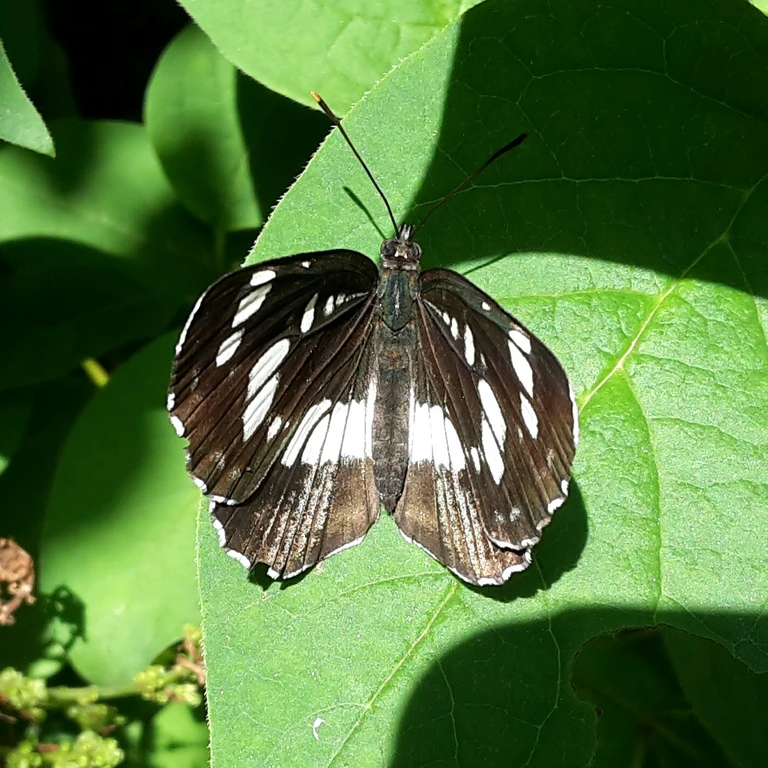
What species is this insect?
Neptis rivularis
